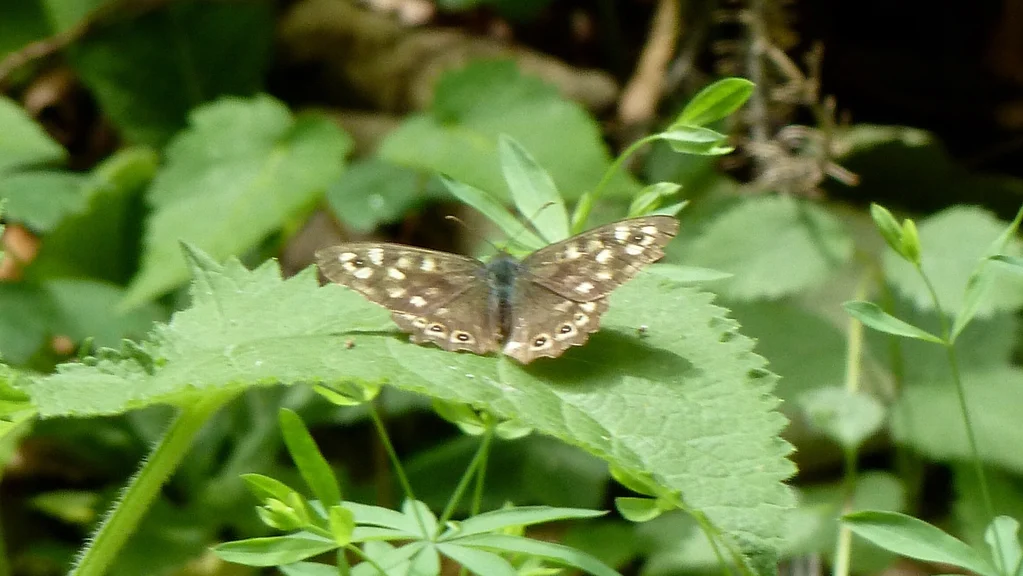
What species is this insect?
Pararge aegeria
